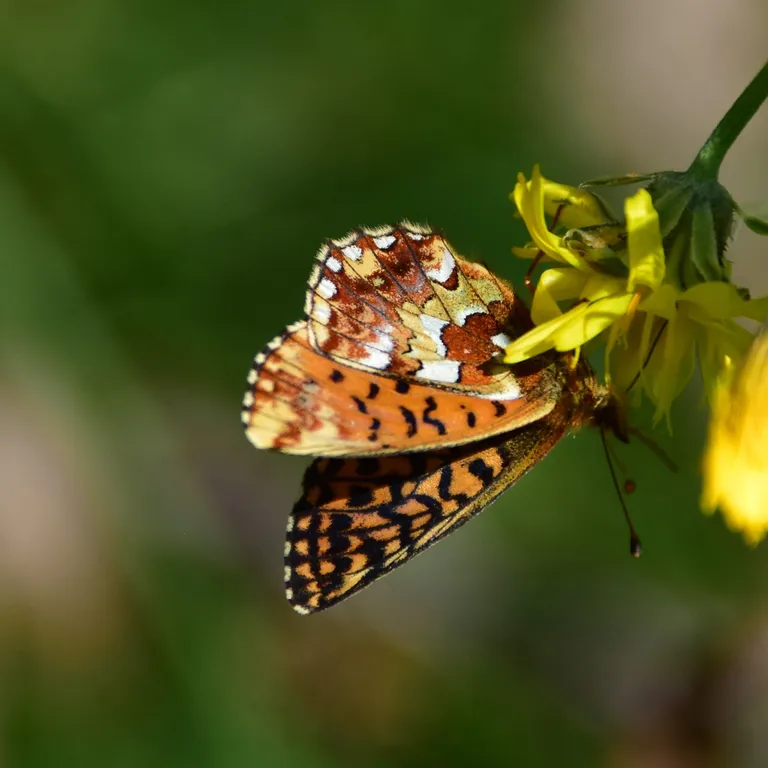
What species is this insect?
Boloria aquilonaris
